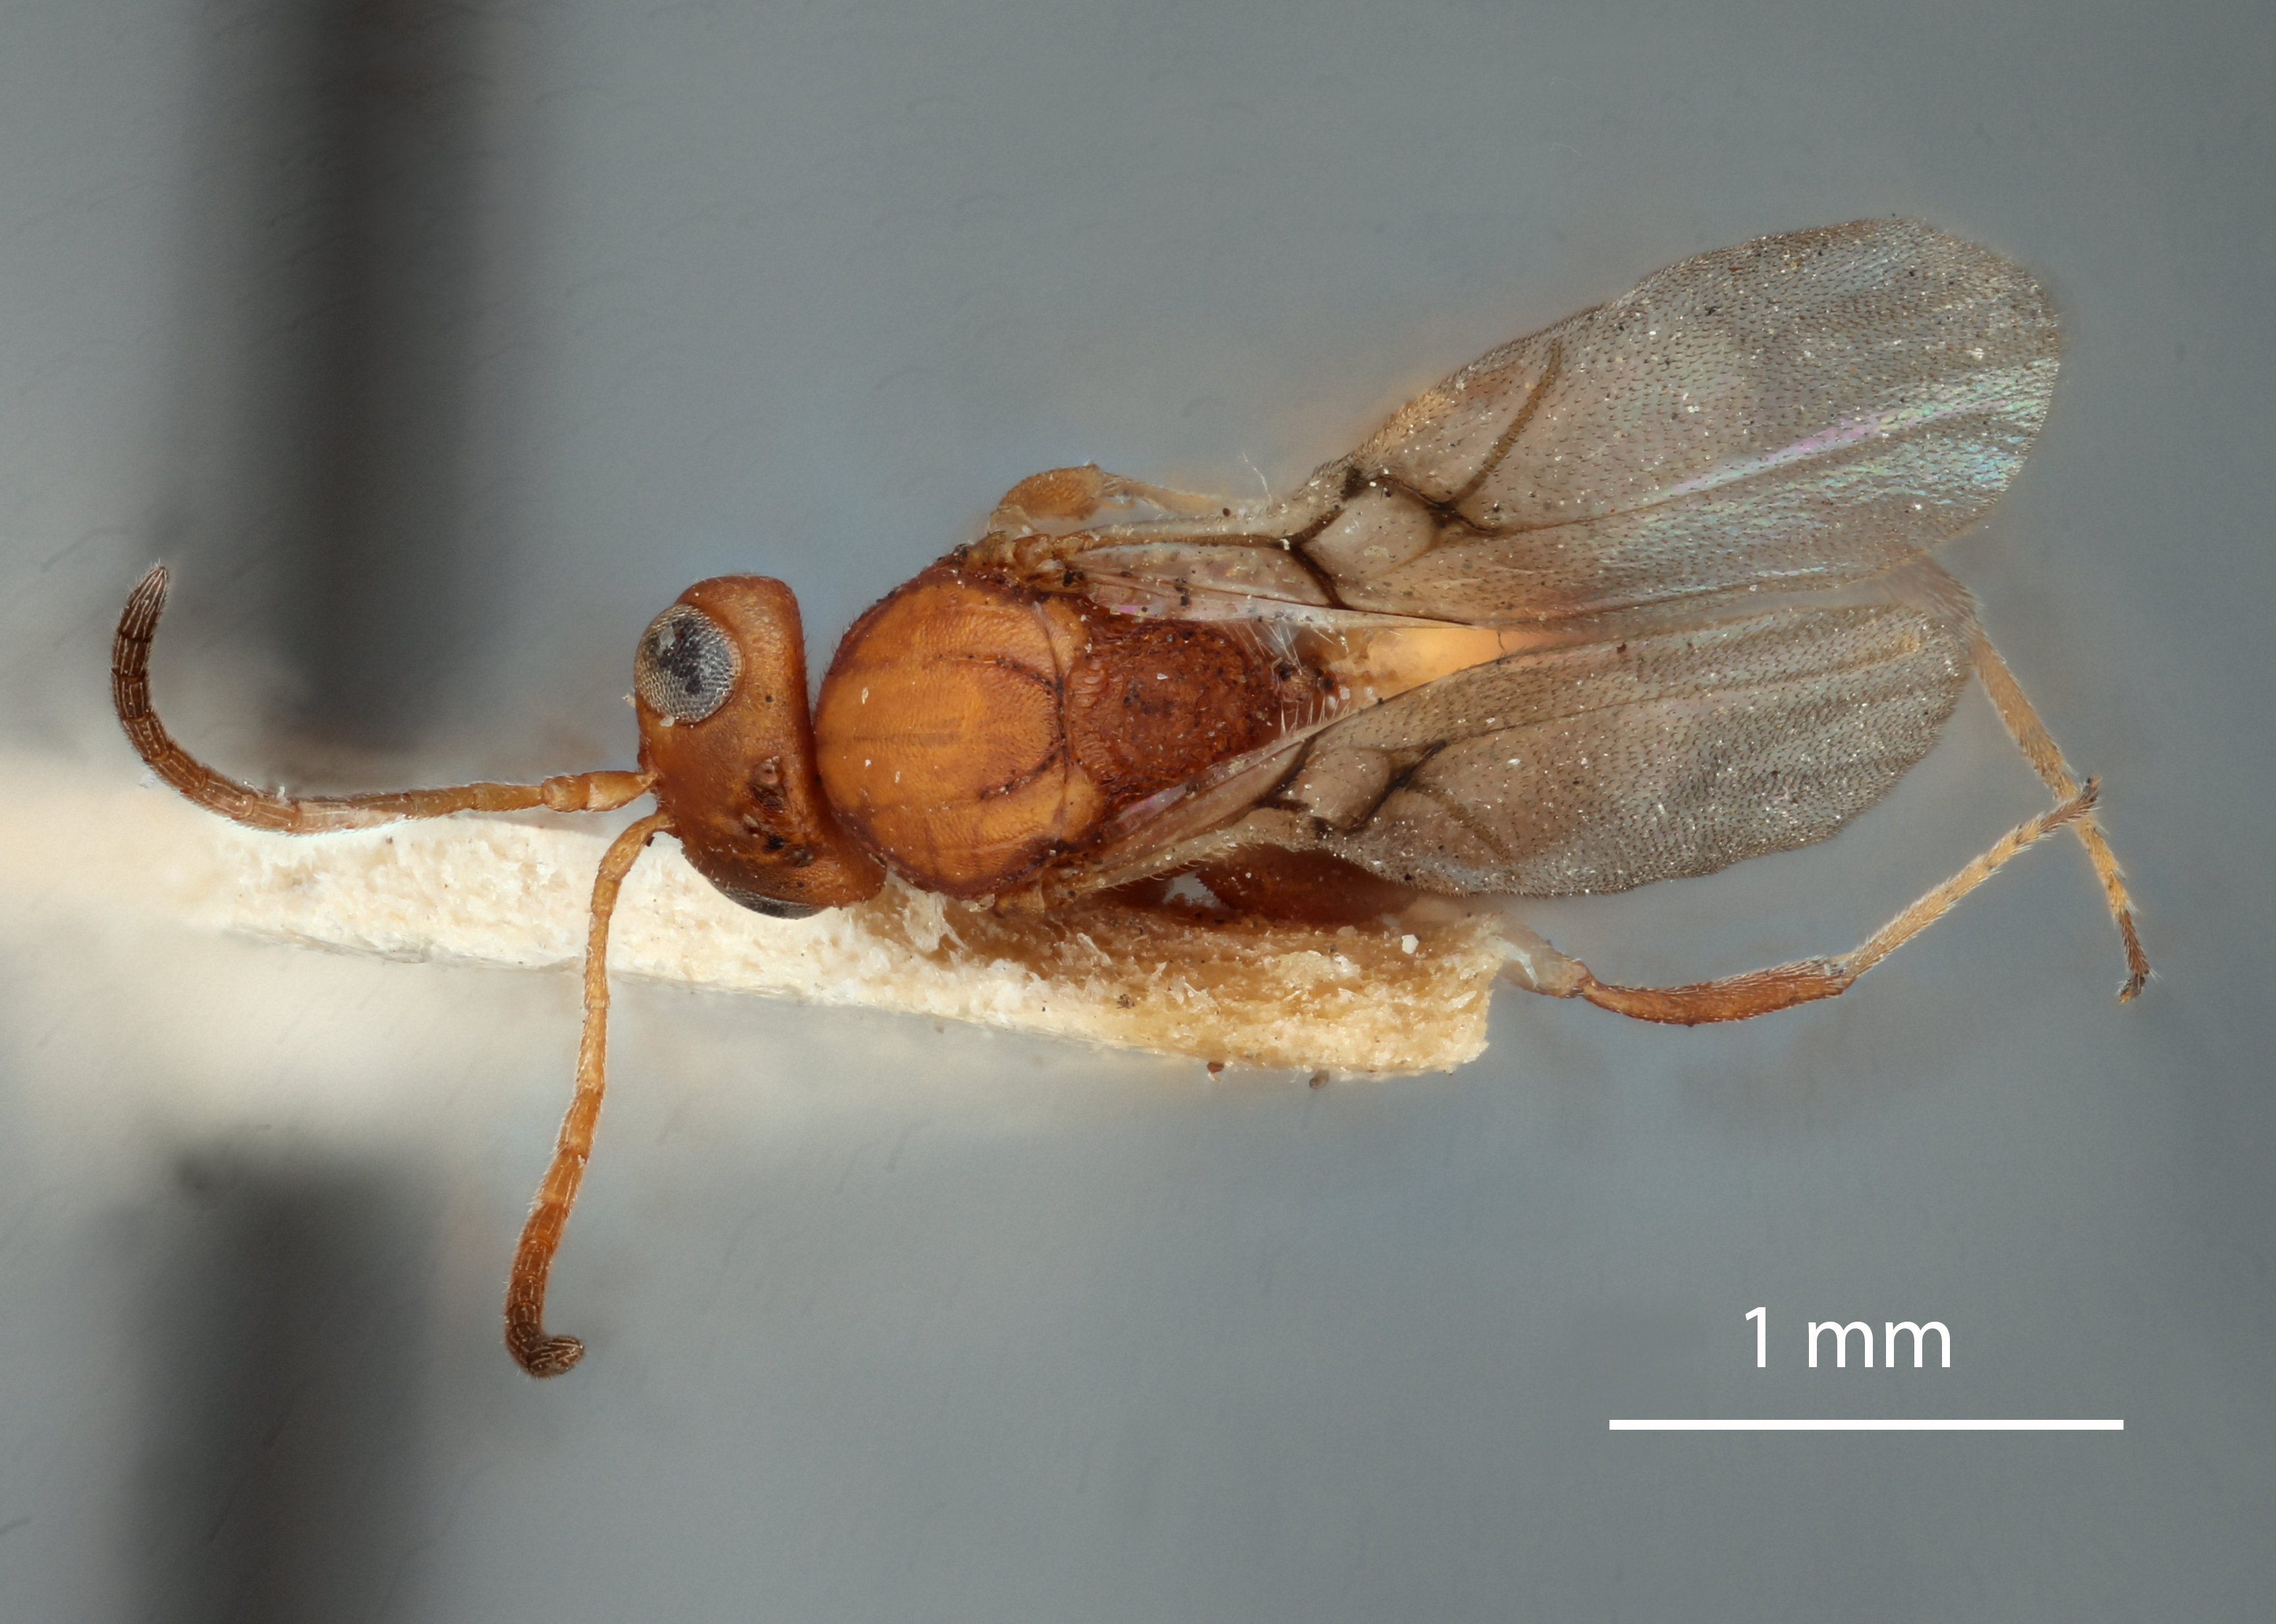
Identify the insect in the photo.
Loxaulus beutenmuelleri
